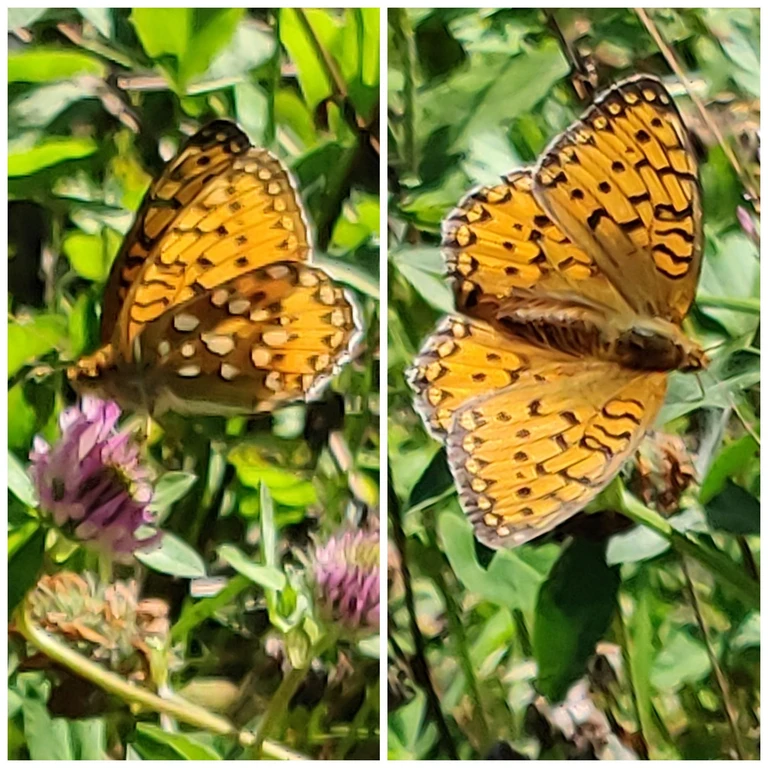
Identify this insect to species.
Speyeria aglaja
